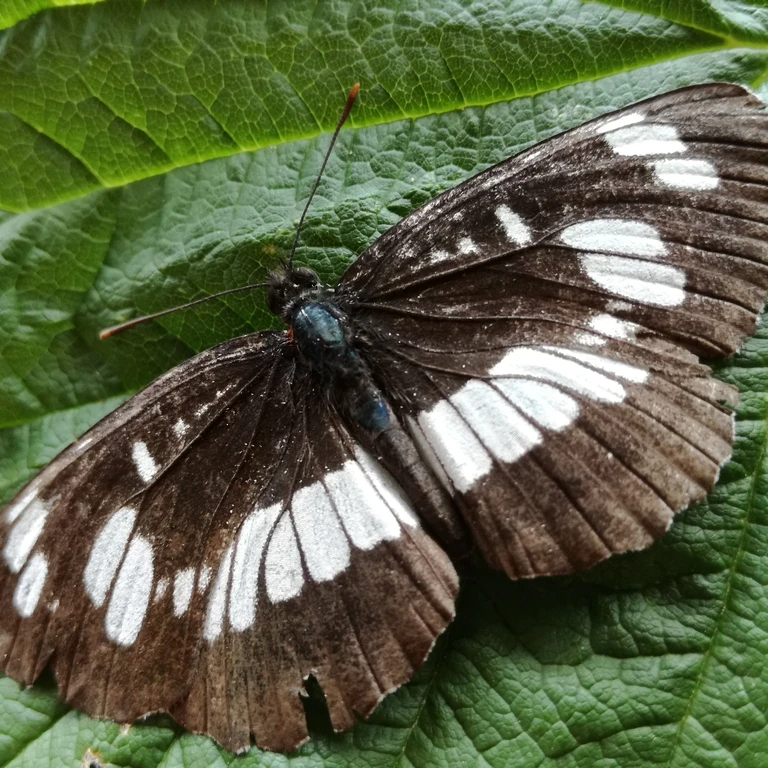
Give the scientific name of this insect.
Neptis rivularis
